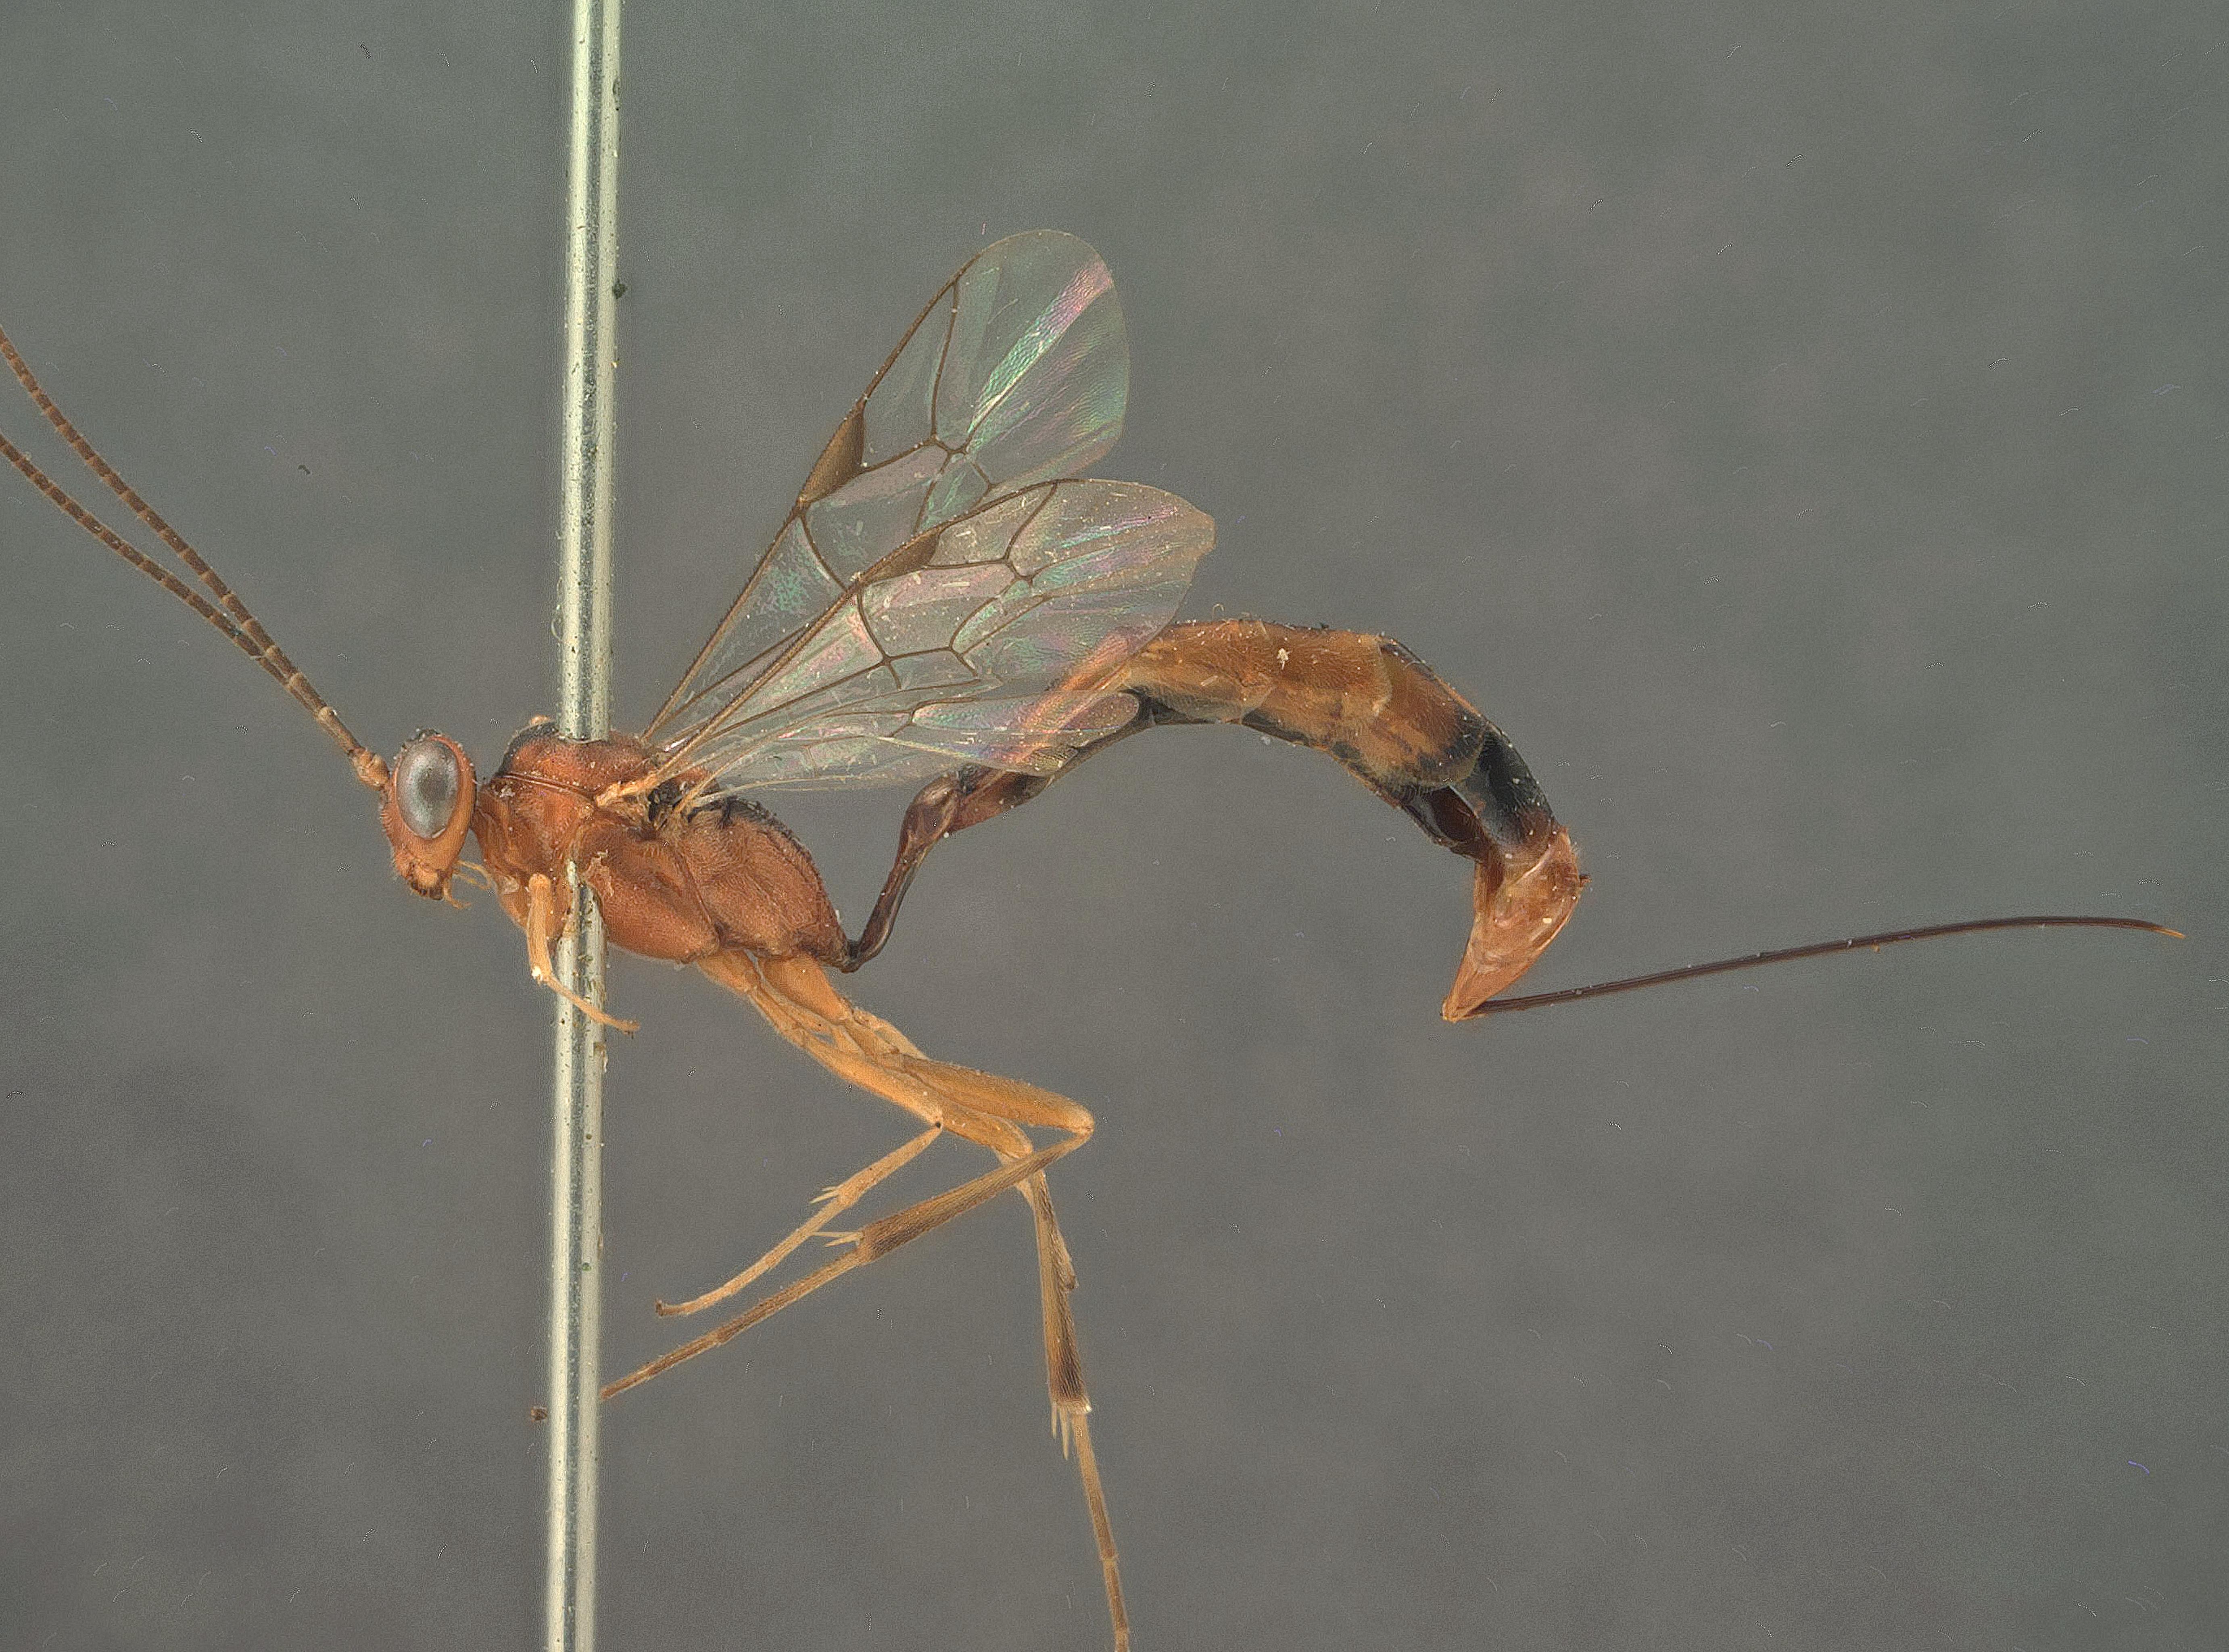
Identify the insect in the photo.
Cremastus ruficeps
